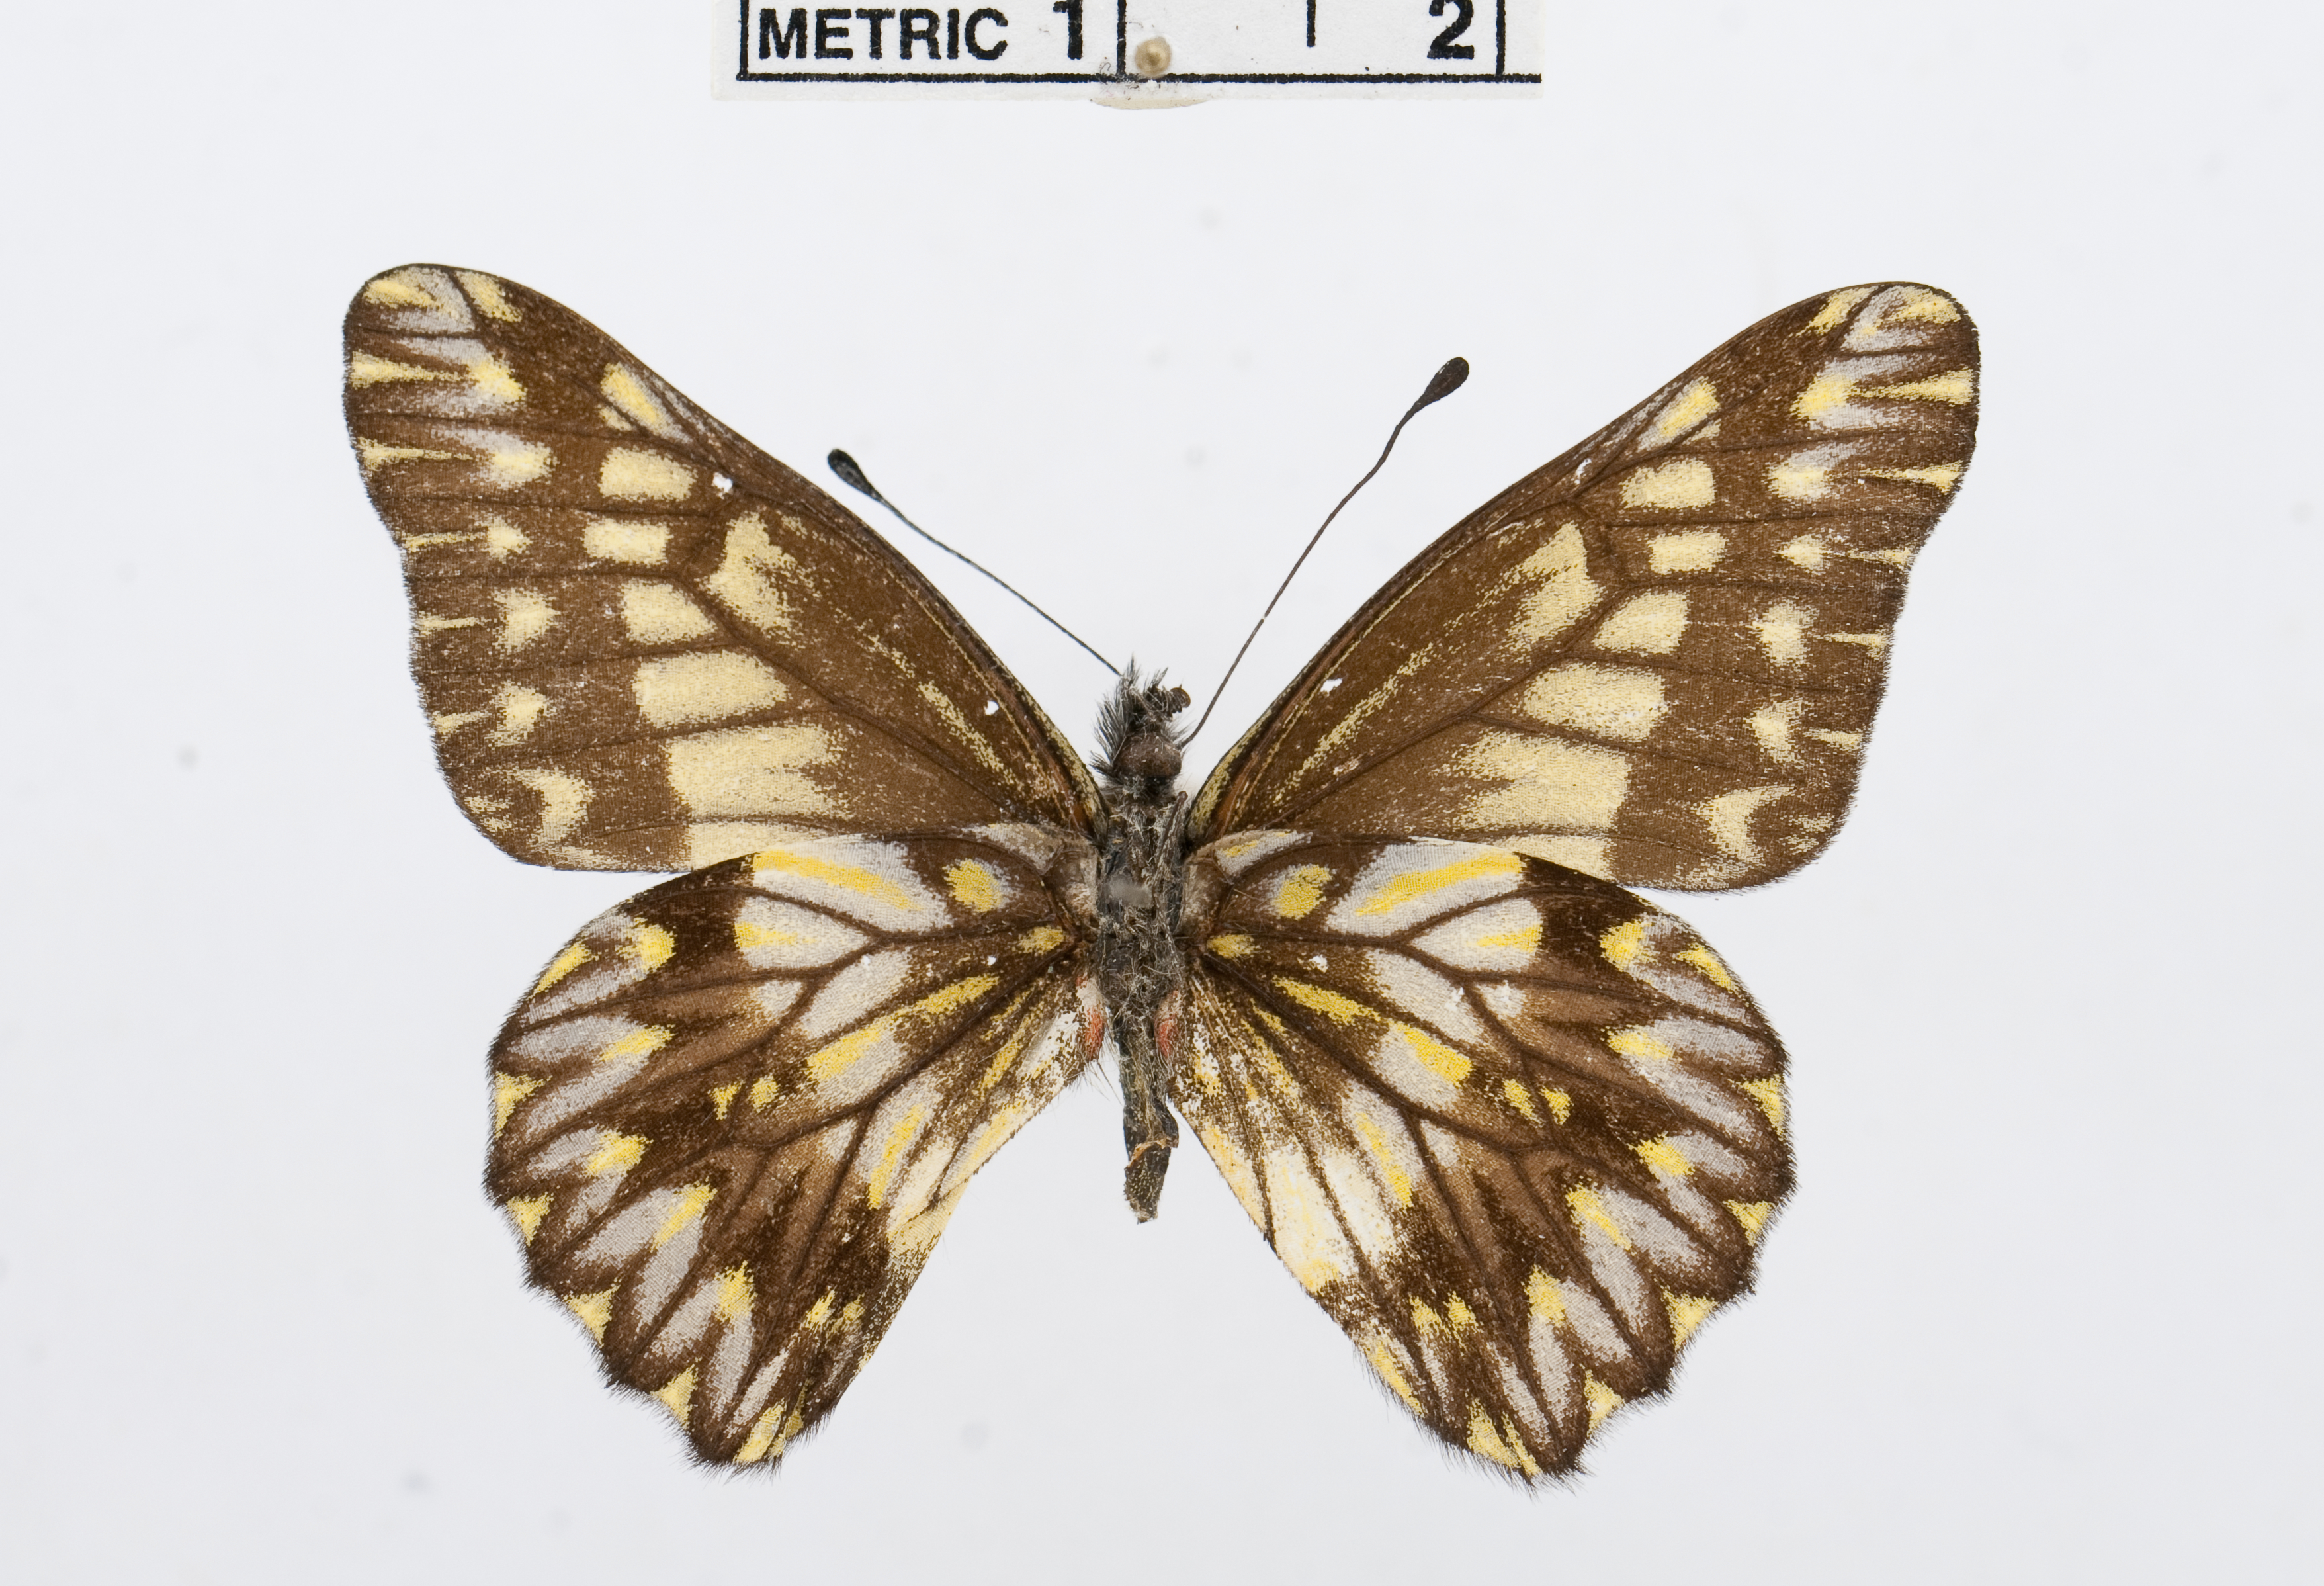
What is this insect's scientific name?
Catasticta philone
